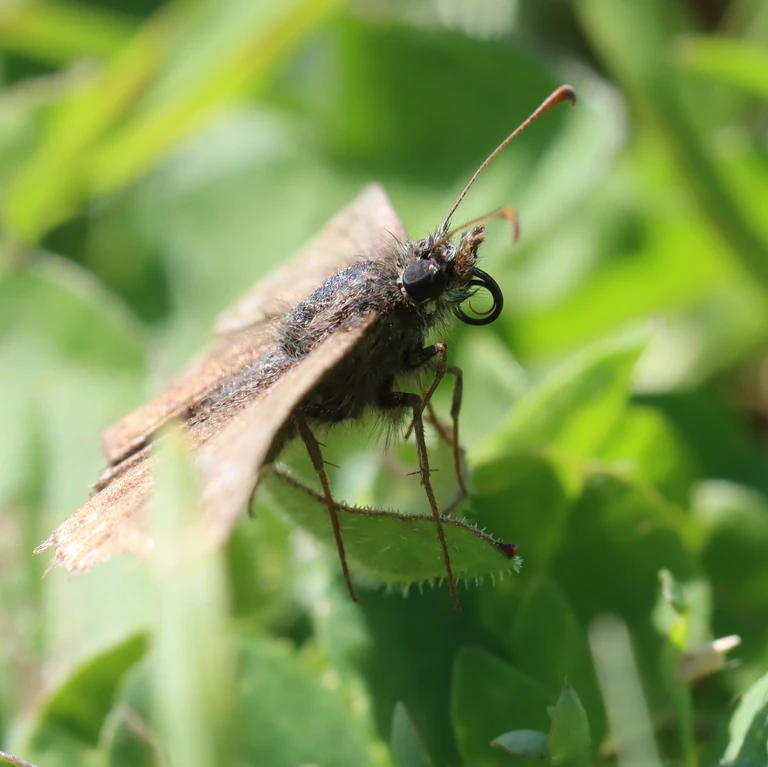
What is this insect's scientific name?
Erynnis tages
